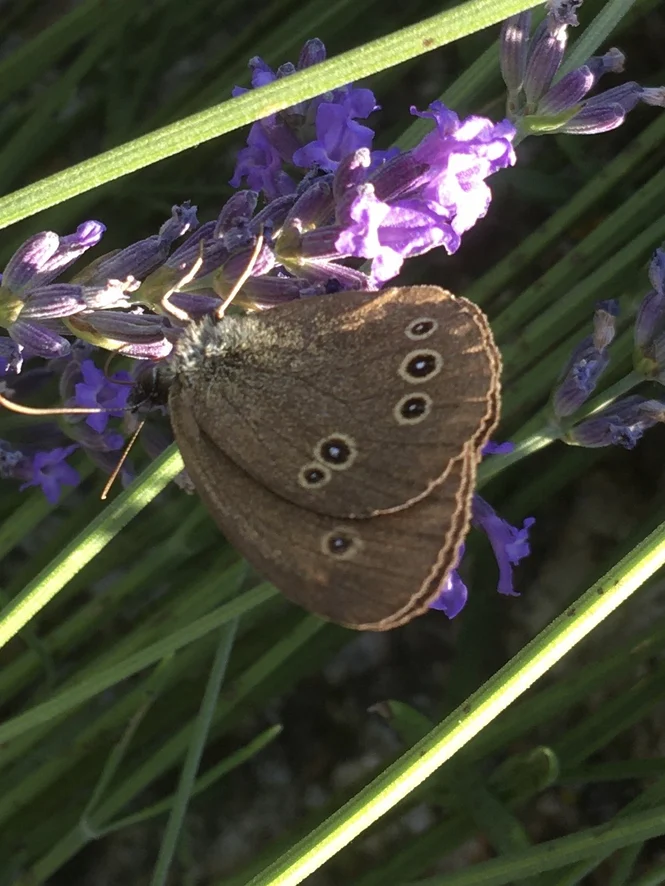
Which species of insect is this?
Aphantopus hyperantus
